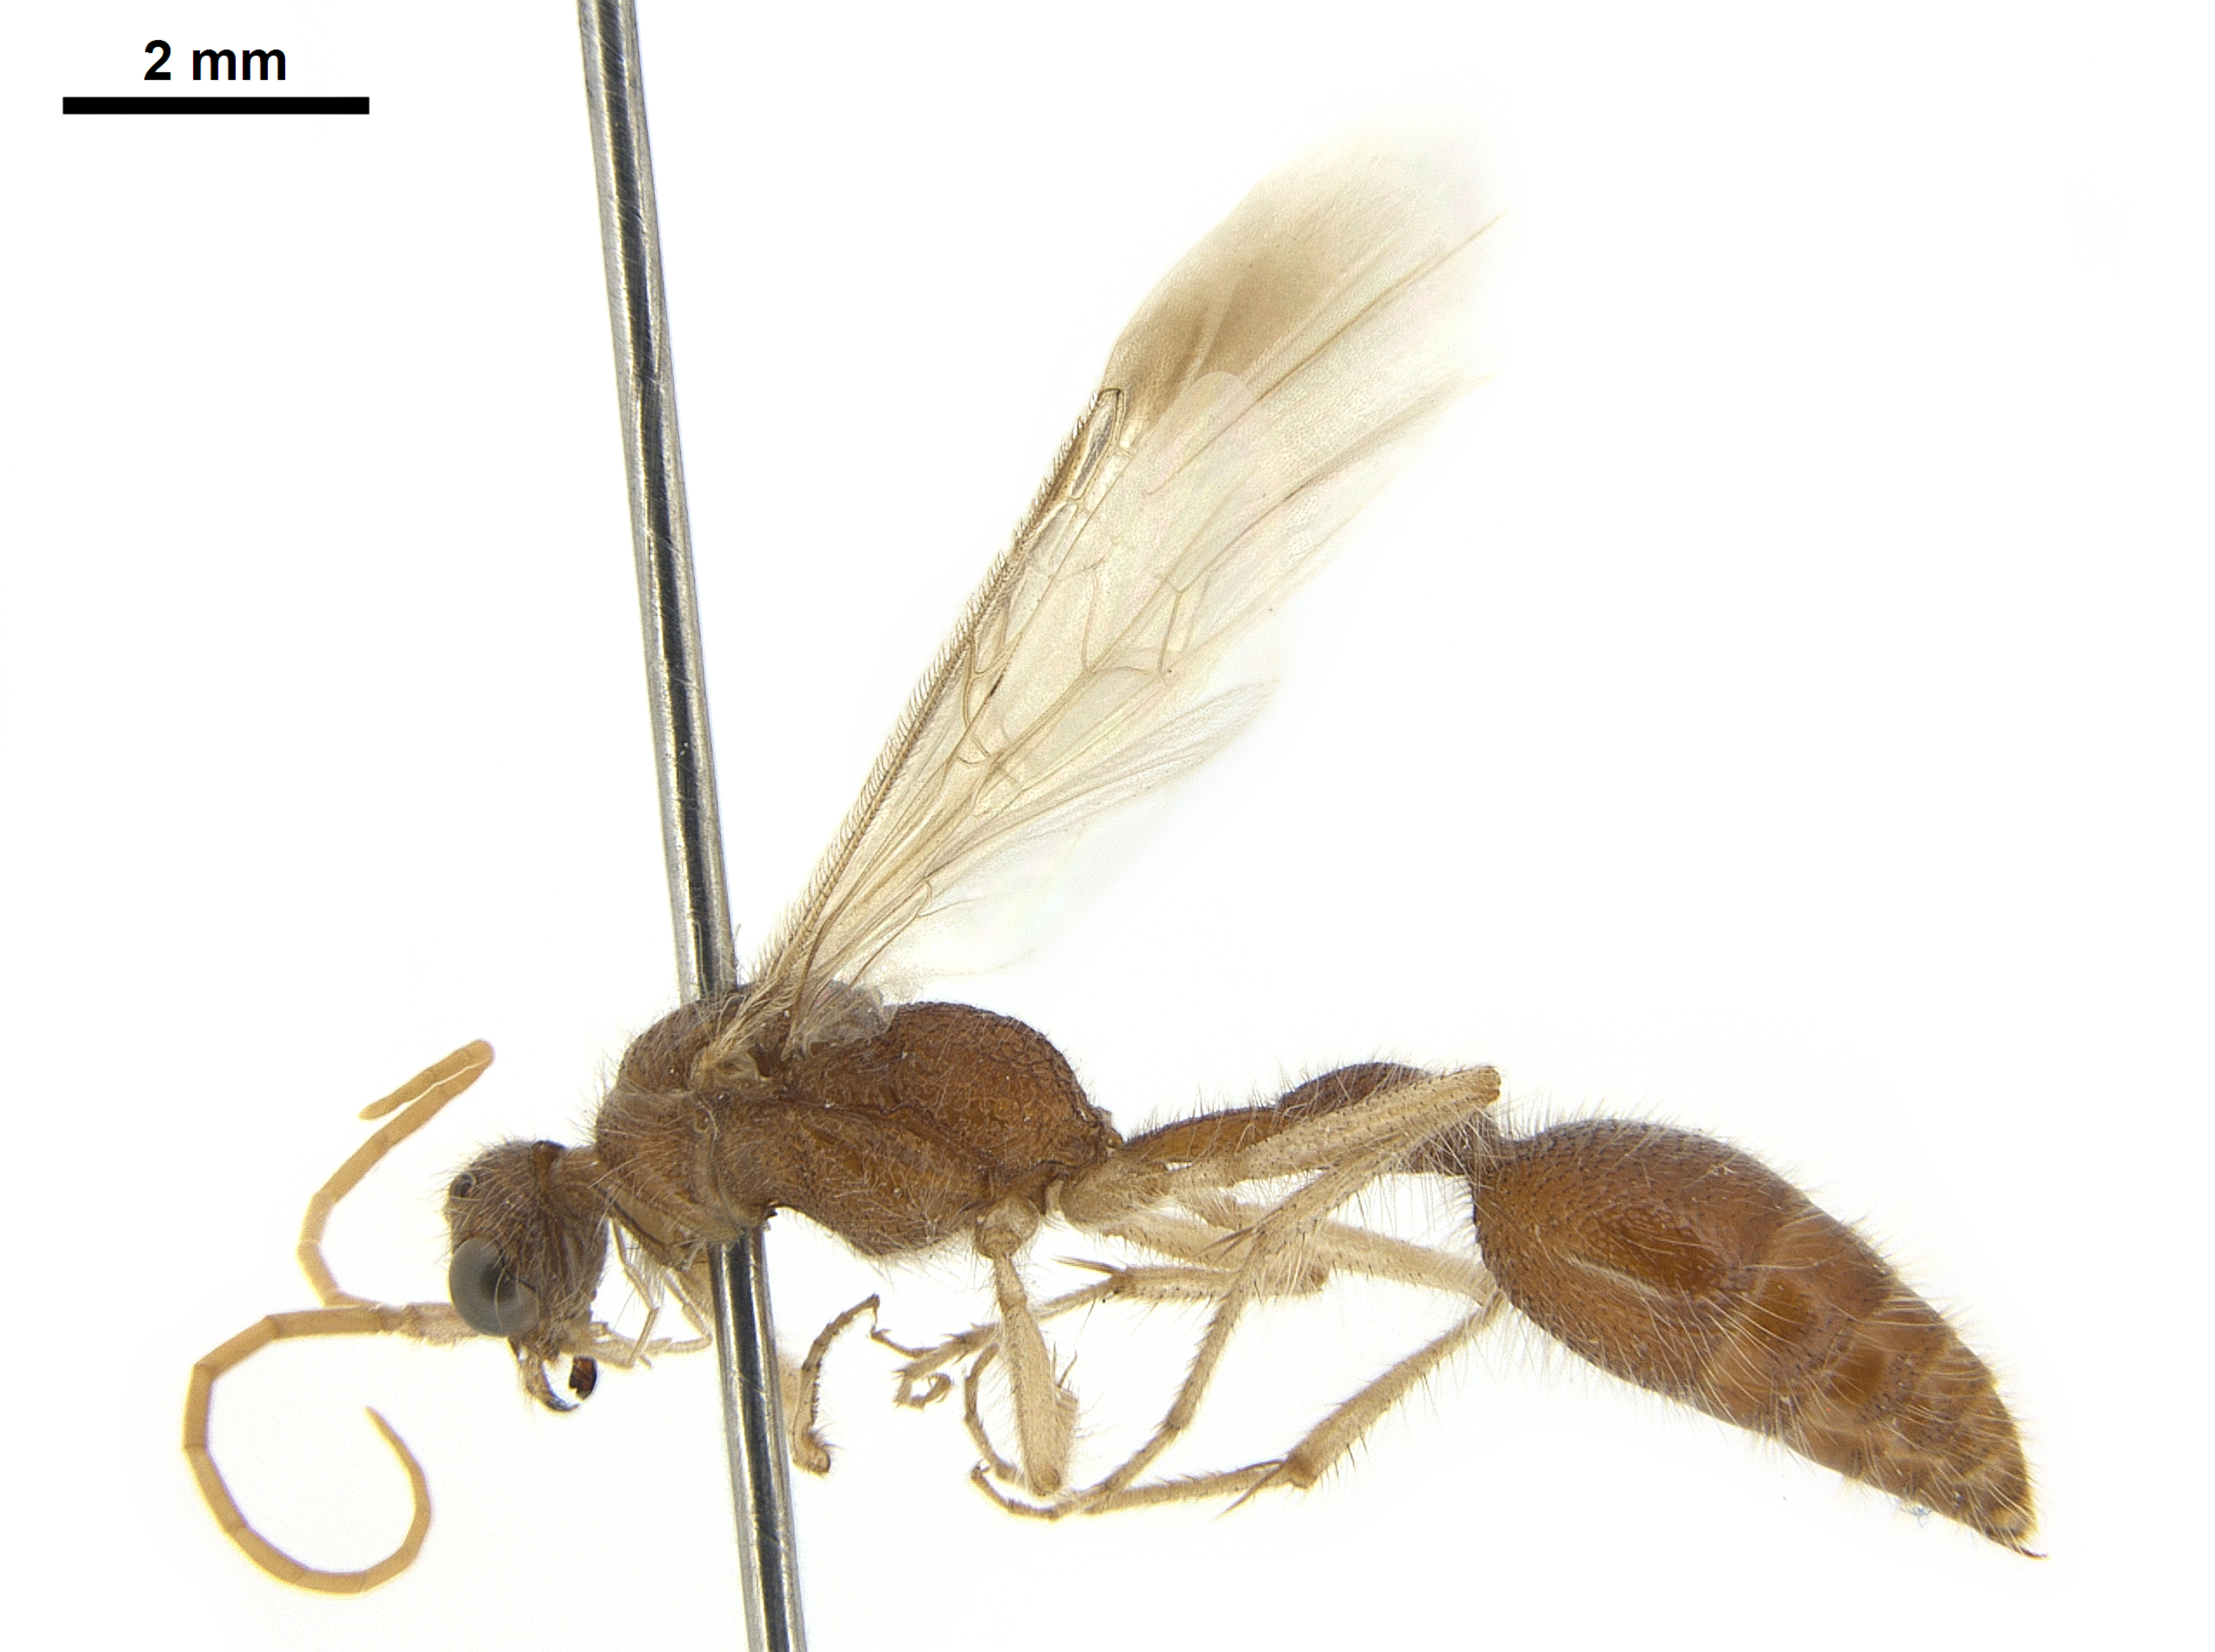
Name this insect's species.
Chyphotes albipes
